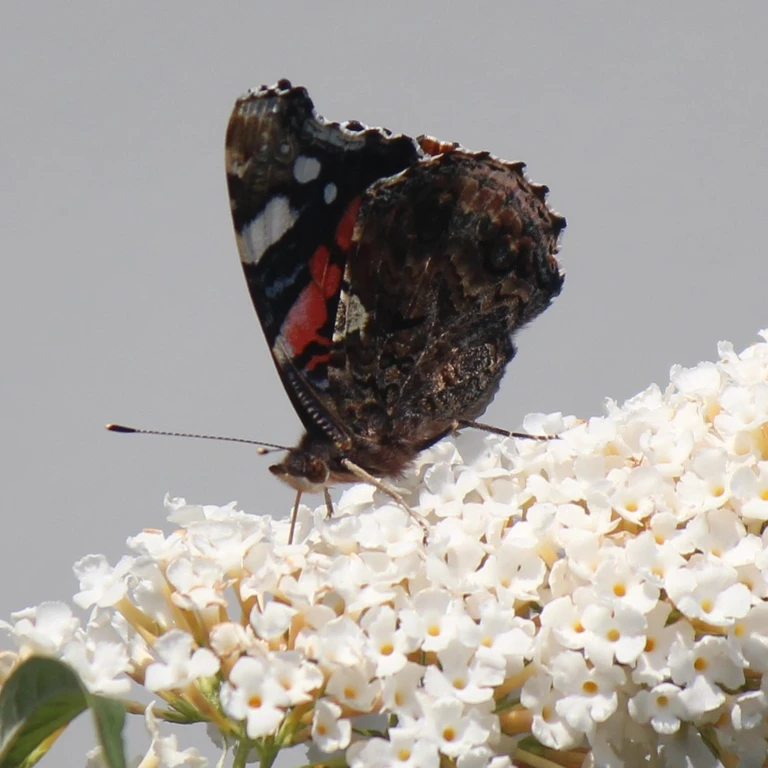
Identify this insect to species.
Vanessa atalanta
